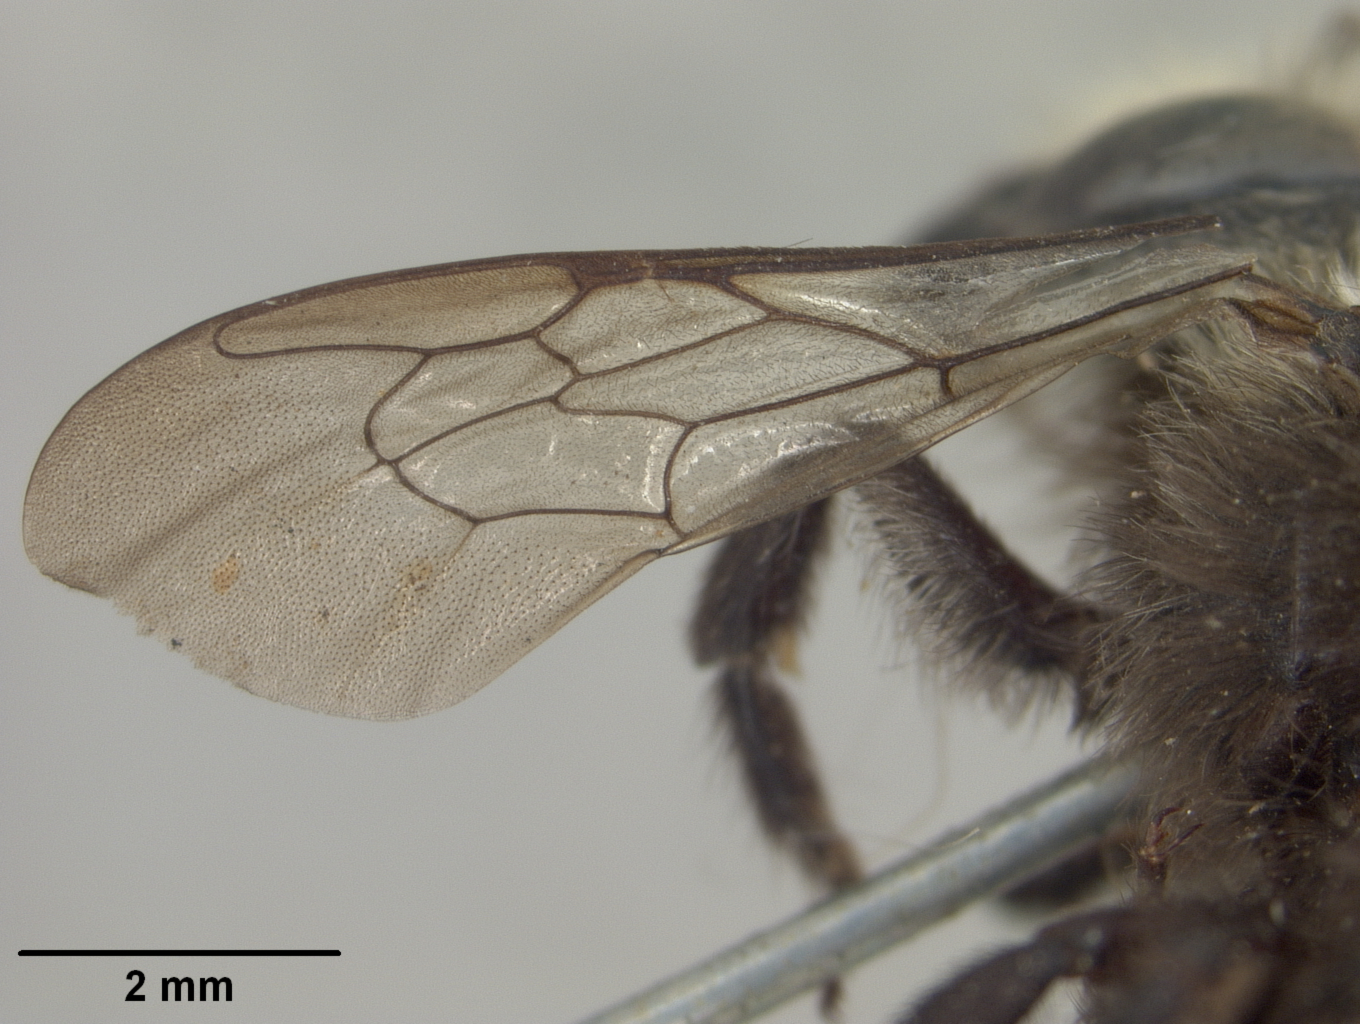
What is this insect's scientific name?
Megachile fruticosa
